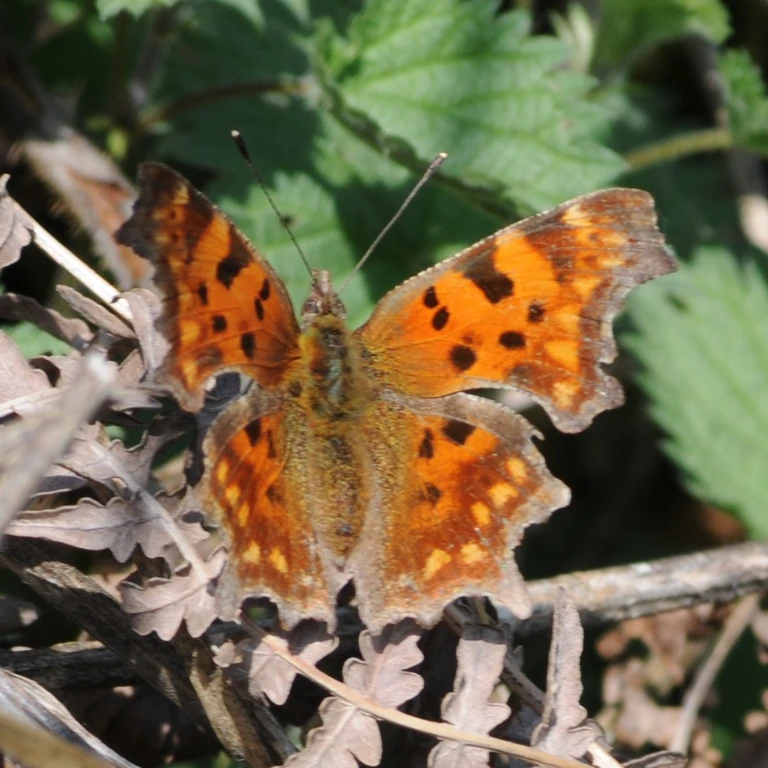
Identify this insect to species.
Polygonia c-album
